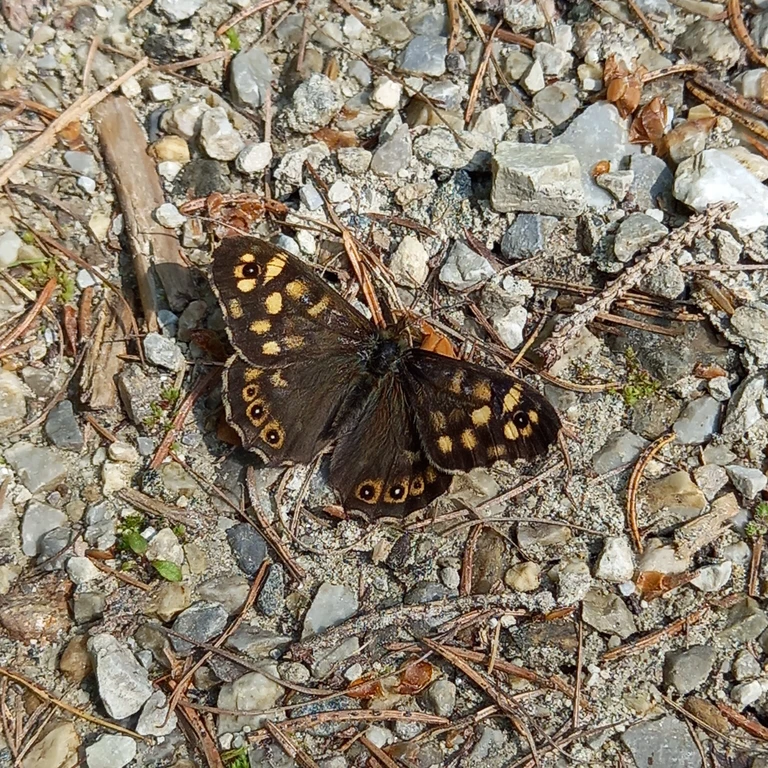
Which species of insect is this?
Pararge aegeria
